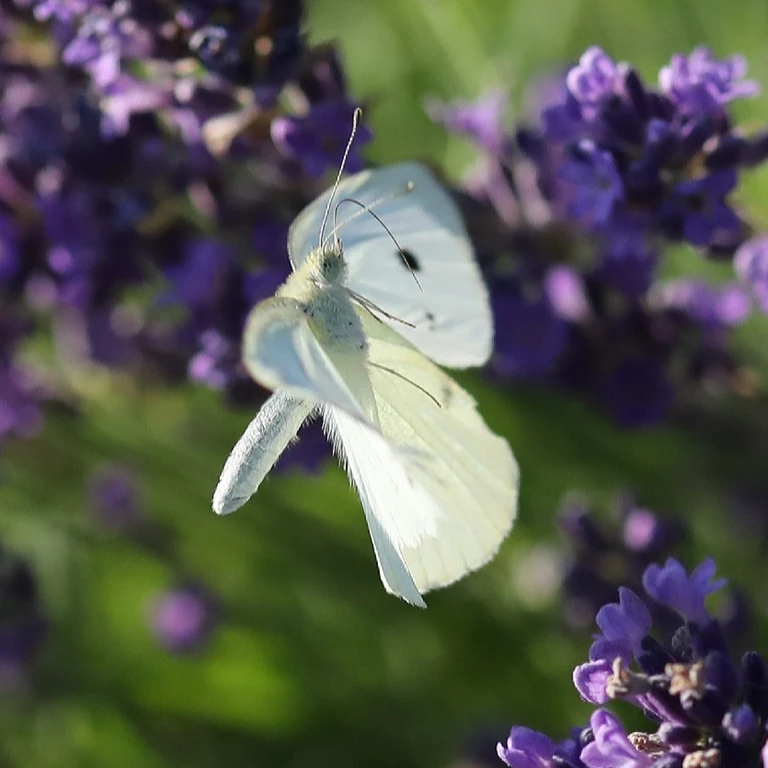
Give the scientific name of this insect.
Pieris rapae
